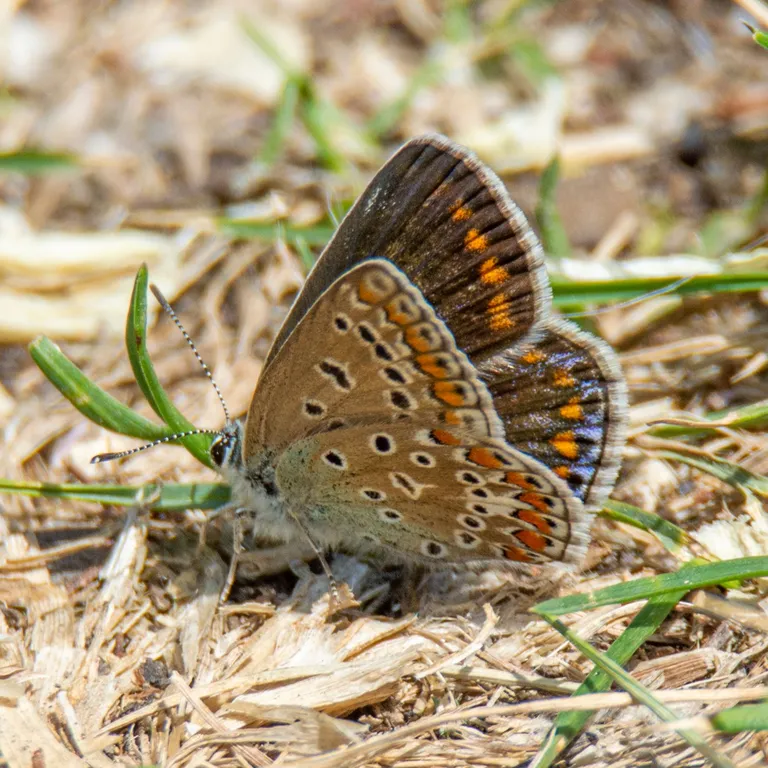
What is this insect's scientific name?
Polyommatus icarus
